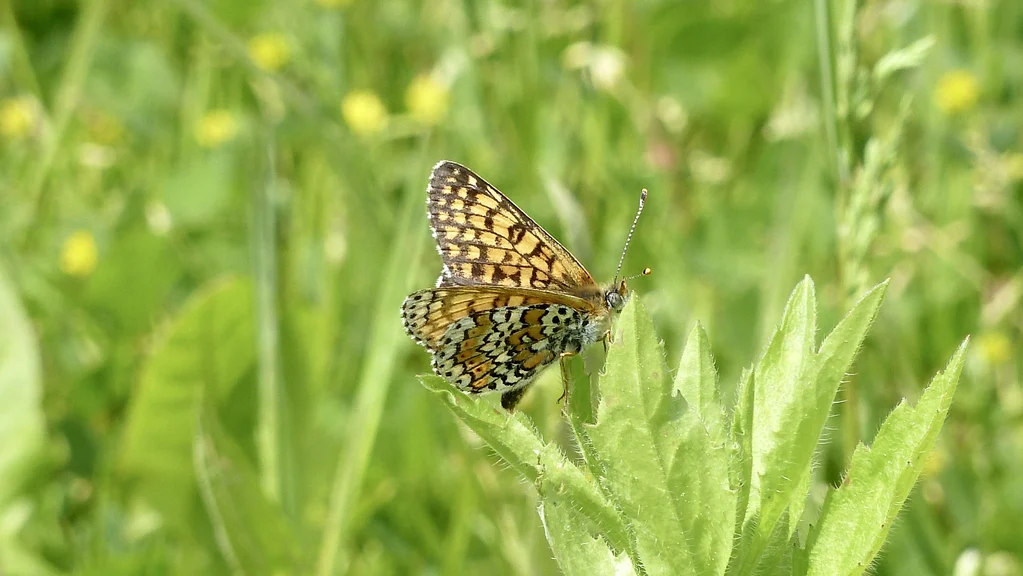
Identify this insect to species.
Melitaea cinxia
